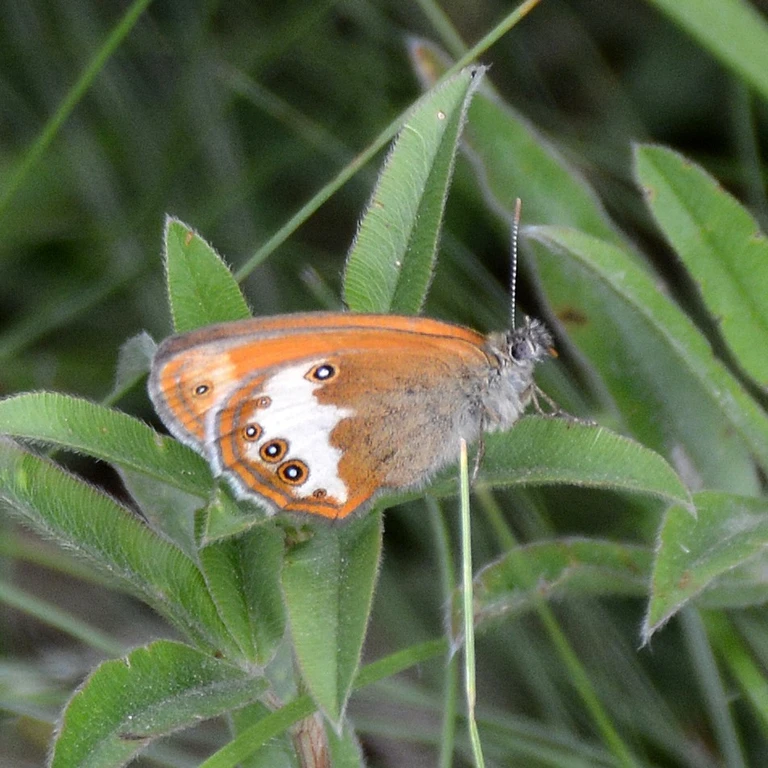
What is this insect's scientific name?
Coenonympha arcania
